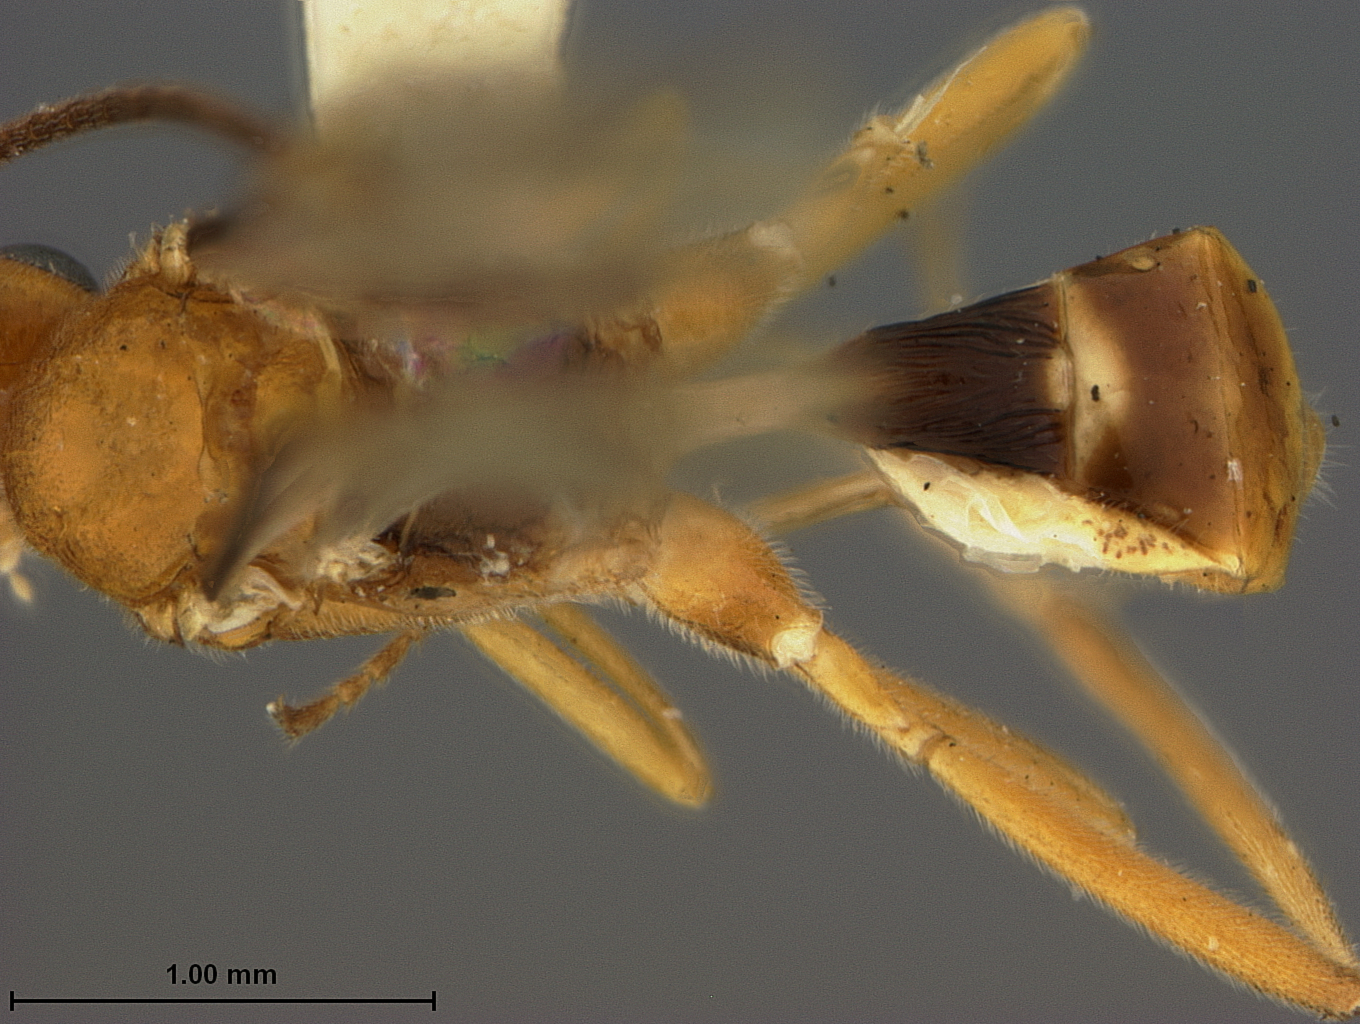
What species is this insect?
Meteorus brownii
